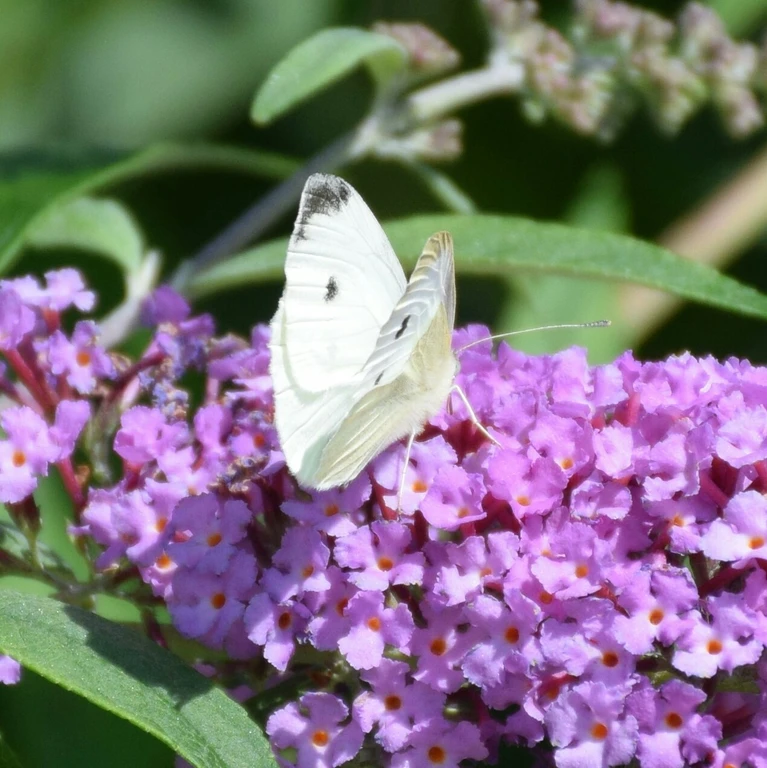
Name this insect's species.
Pieris rapae
